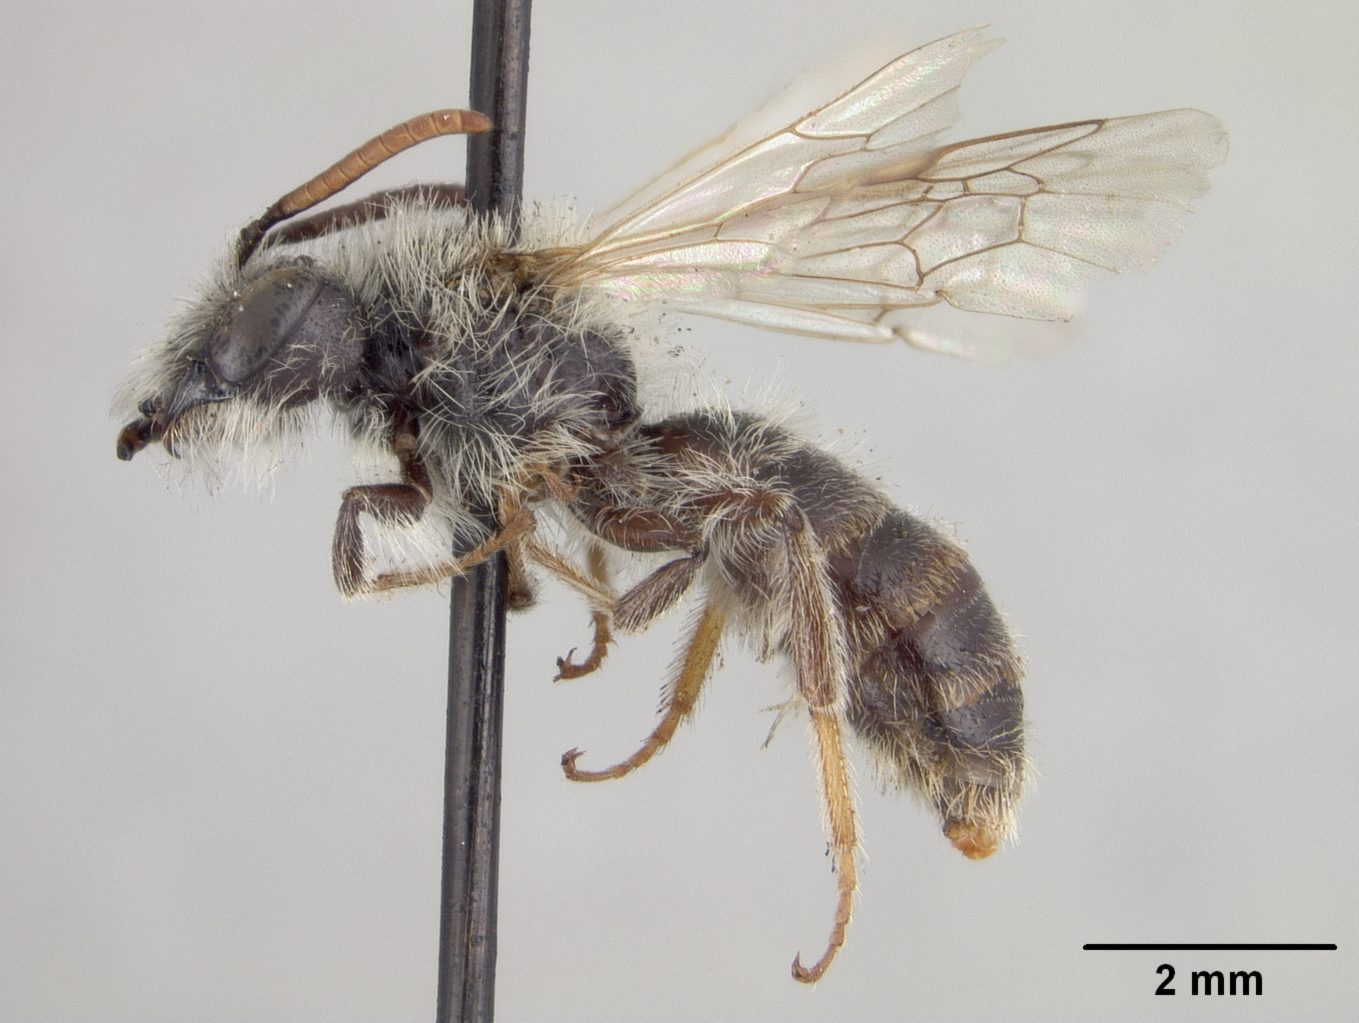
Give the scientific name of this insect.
Andrena canadensis
